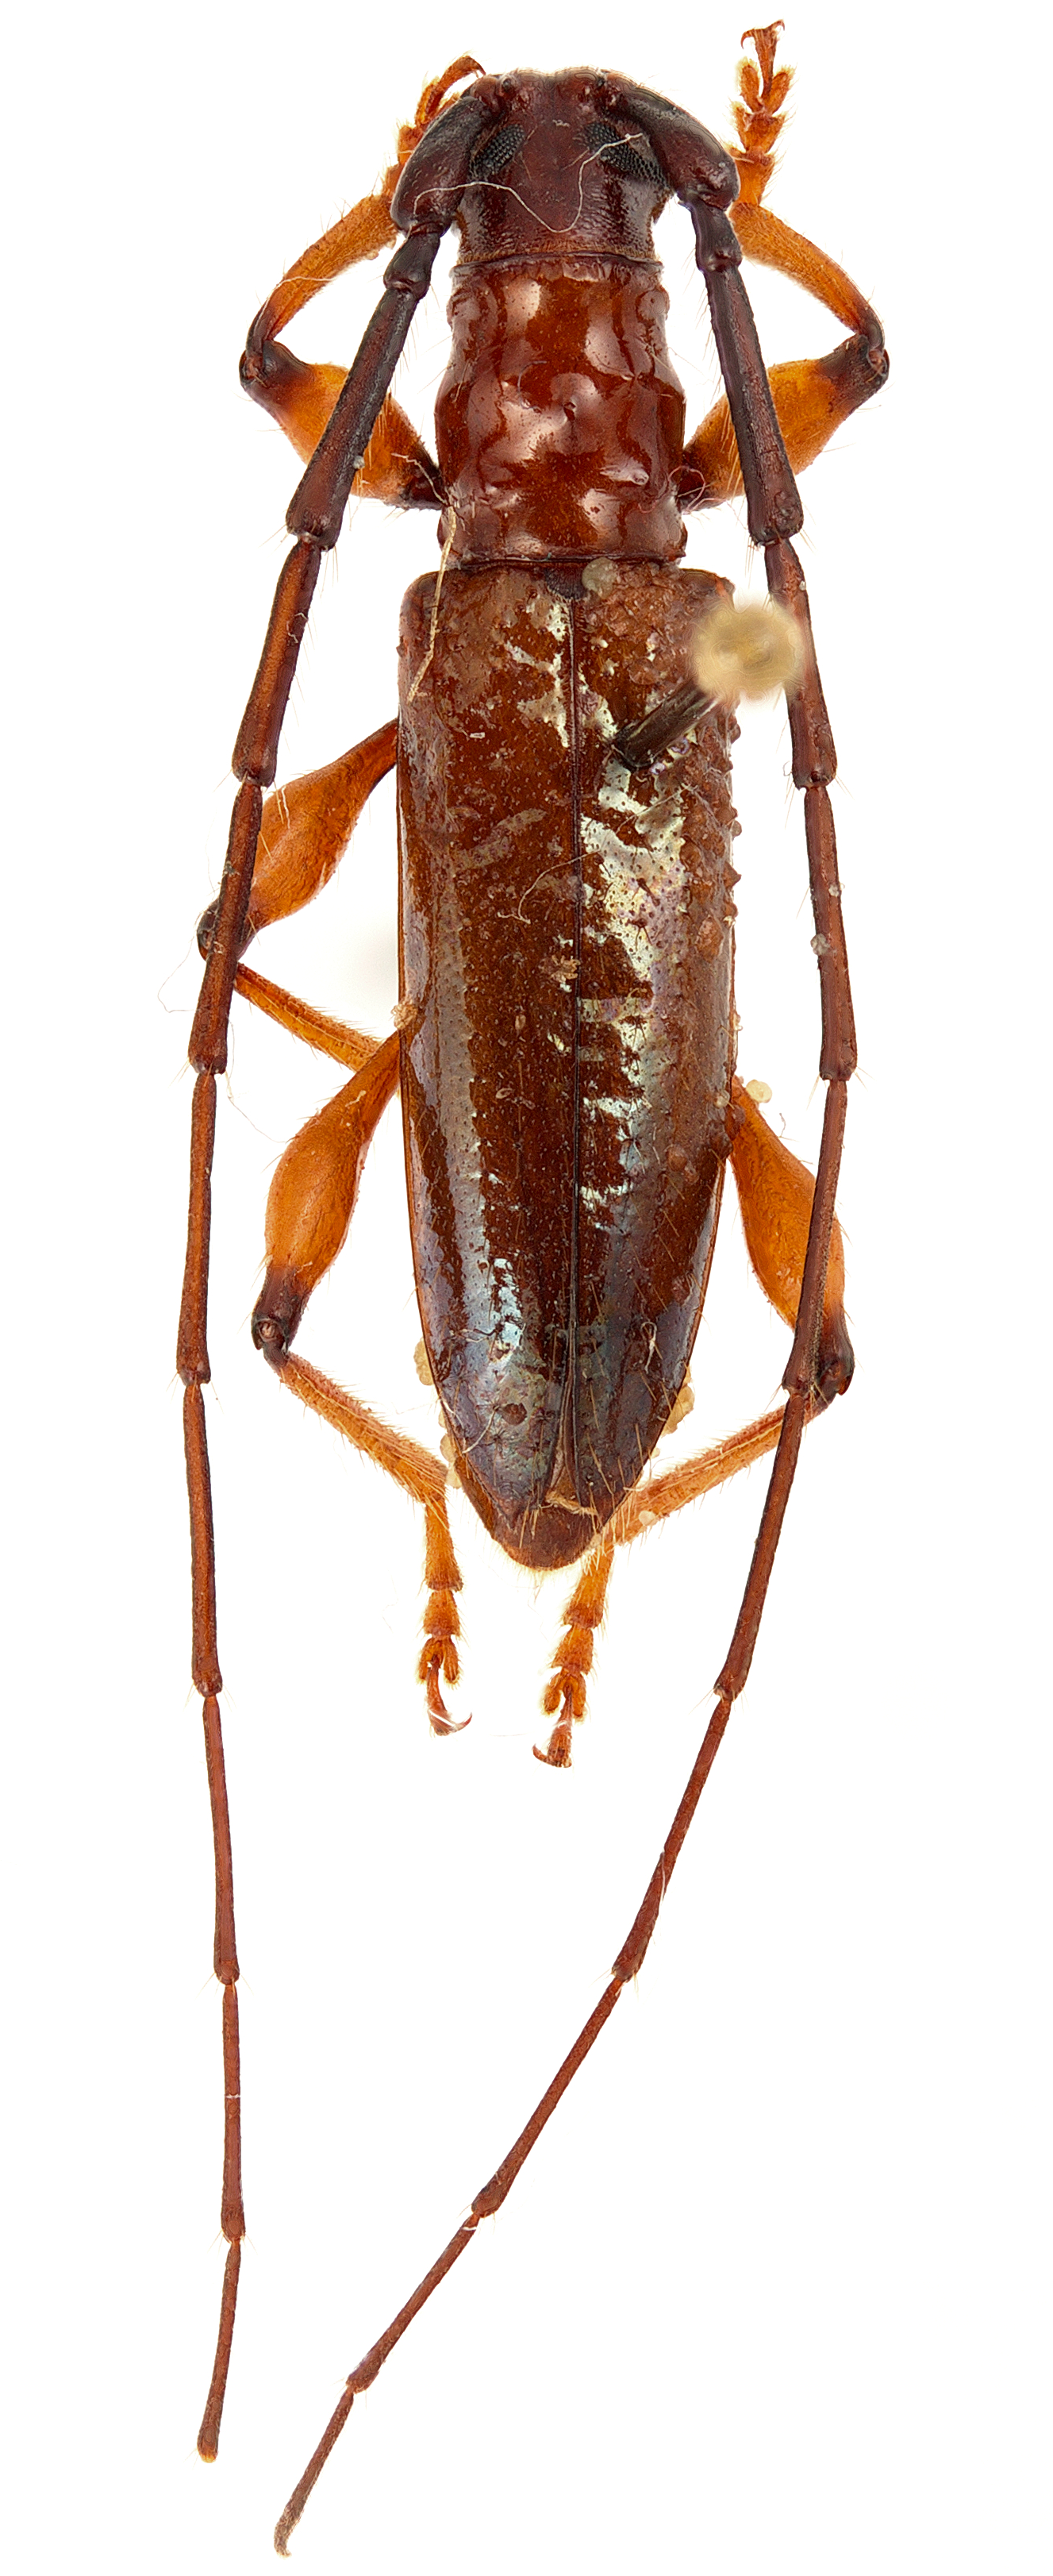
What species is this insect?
Alcyopis chalcea
